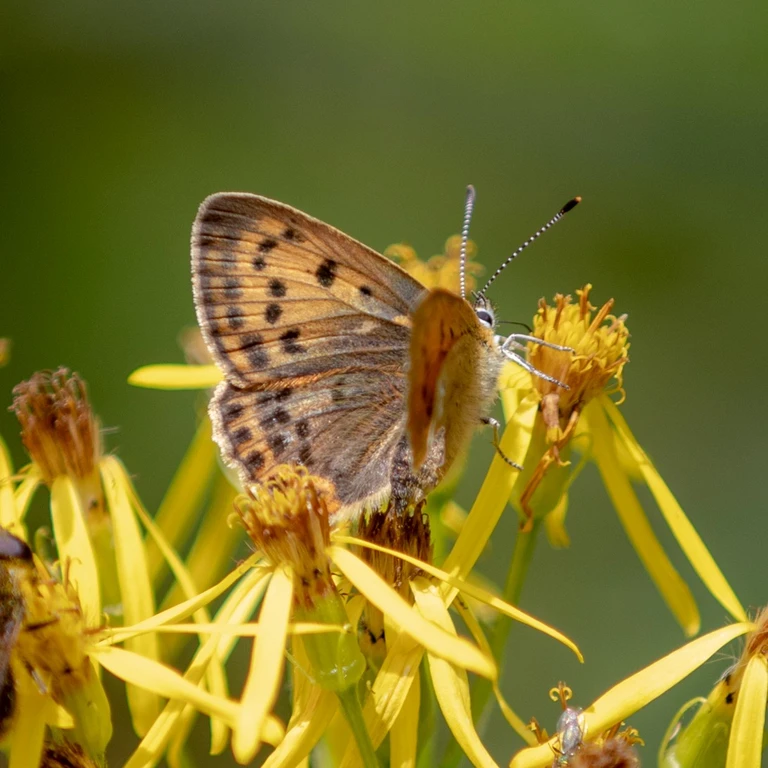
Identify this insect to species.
Lycaena virgaureae
